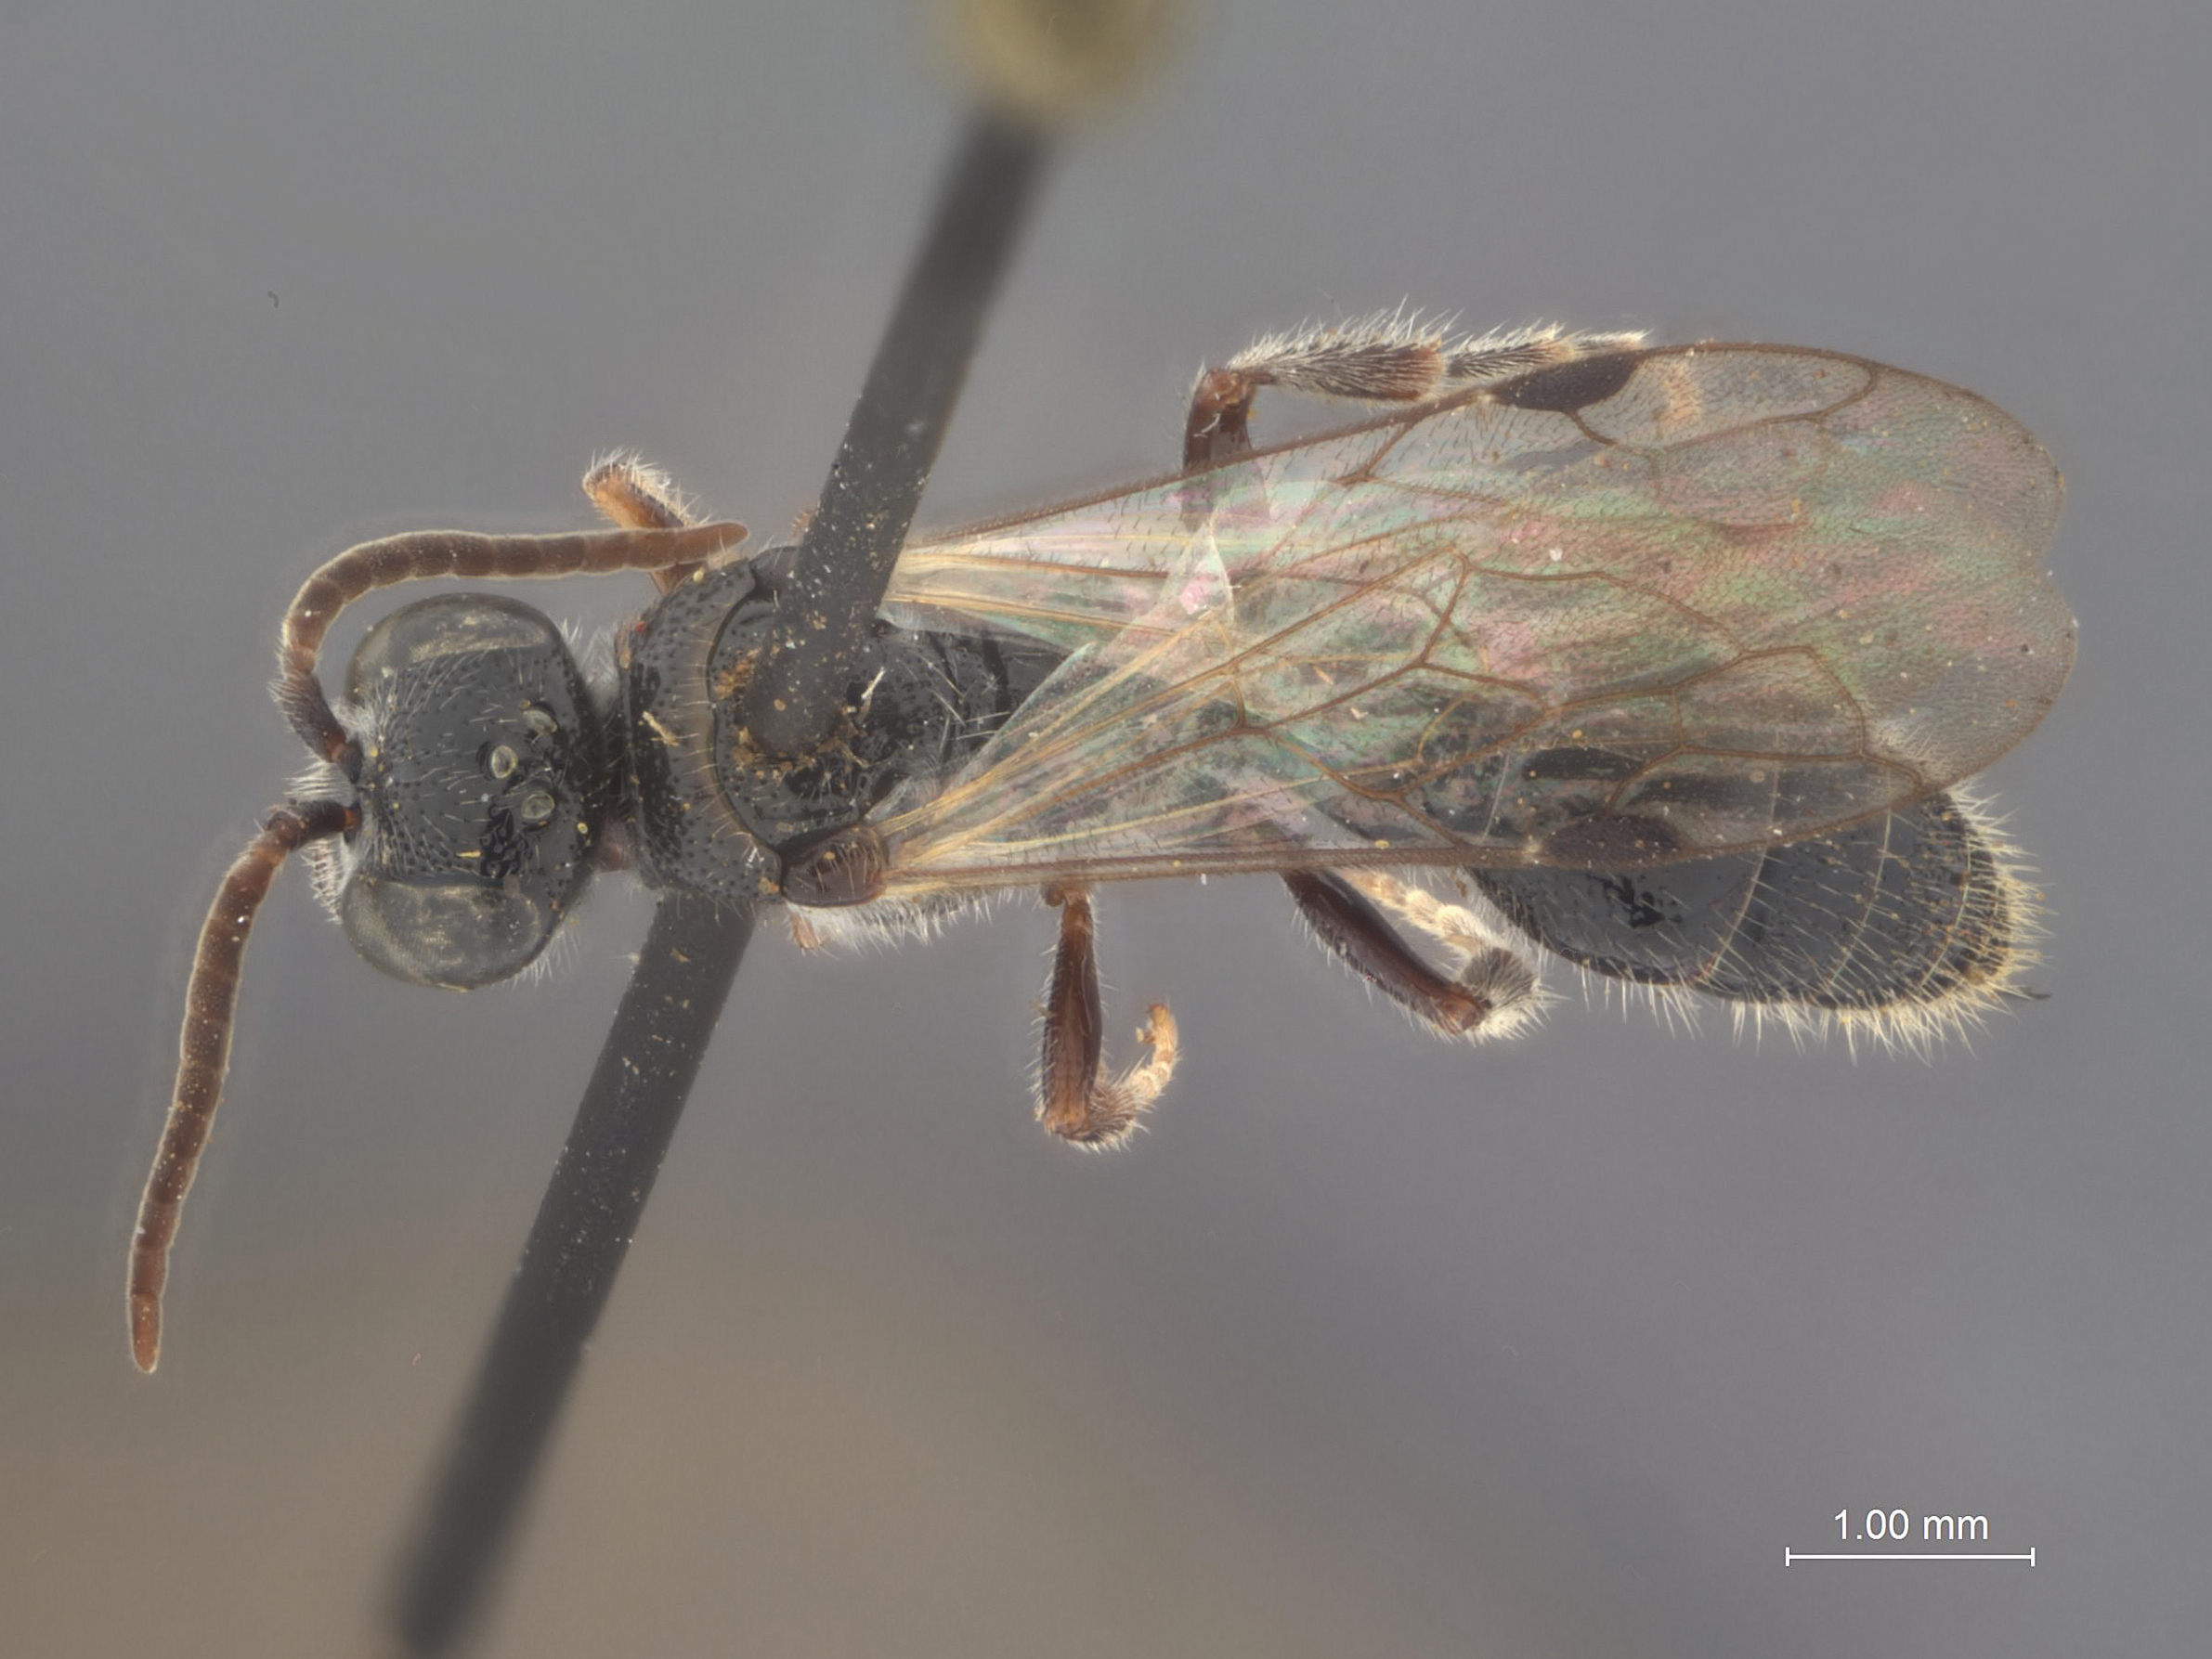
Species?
Tiphia pichonensis
